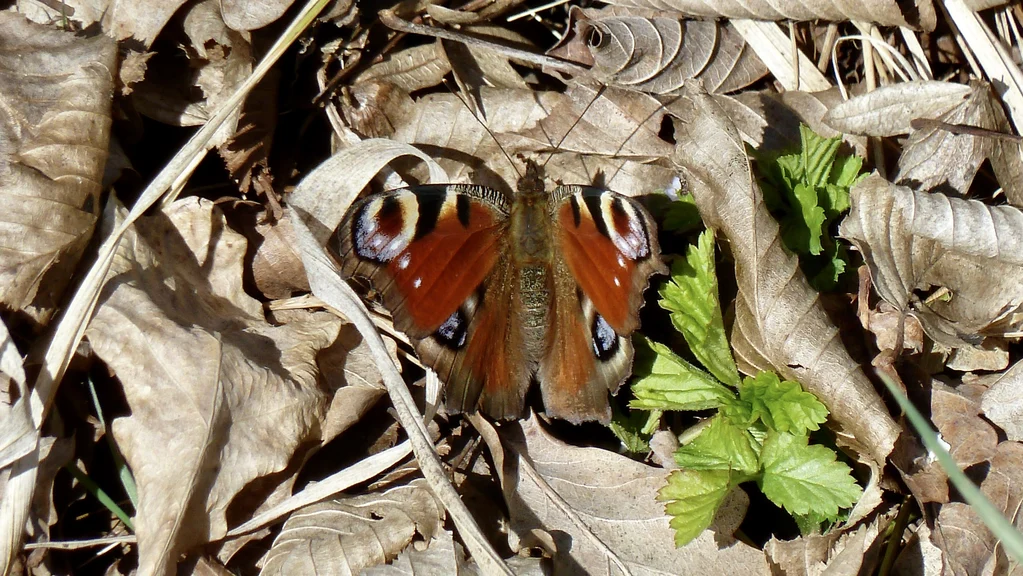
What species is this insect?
Aglais io
